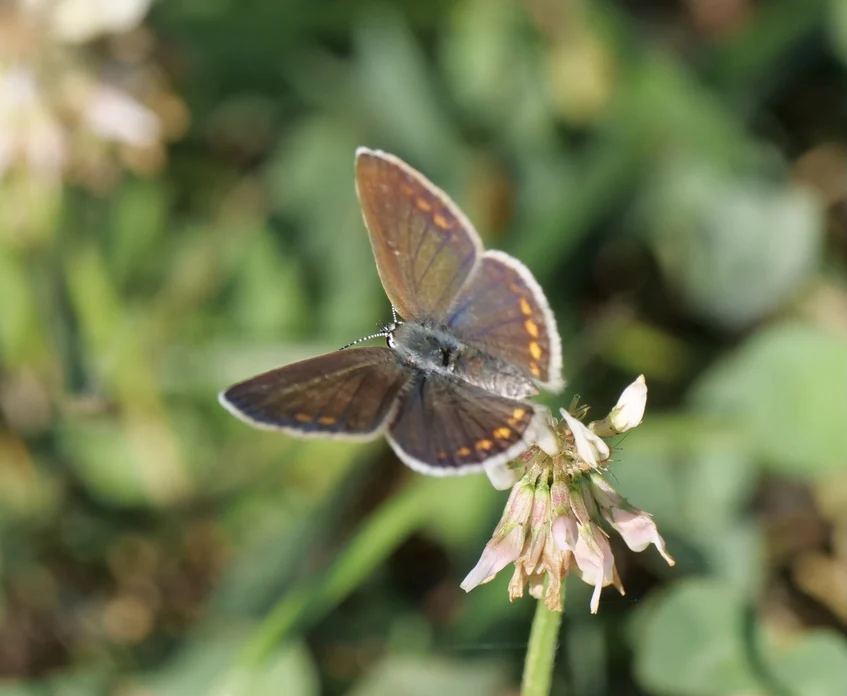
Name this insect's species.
Polyommatus icarus
